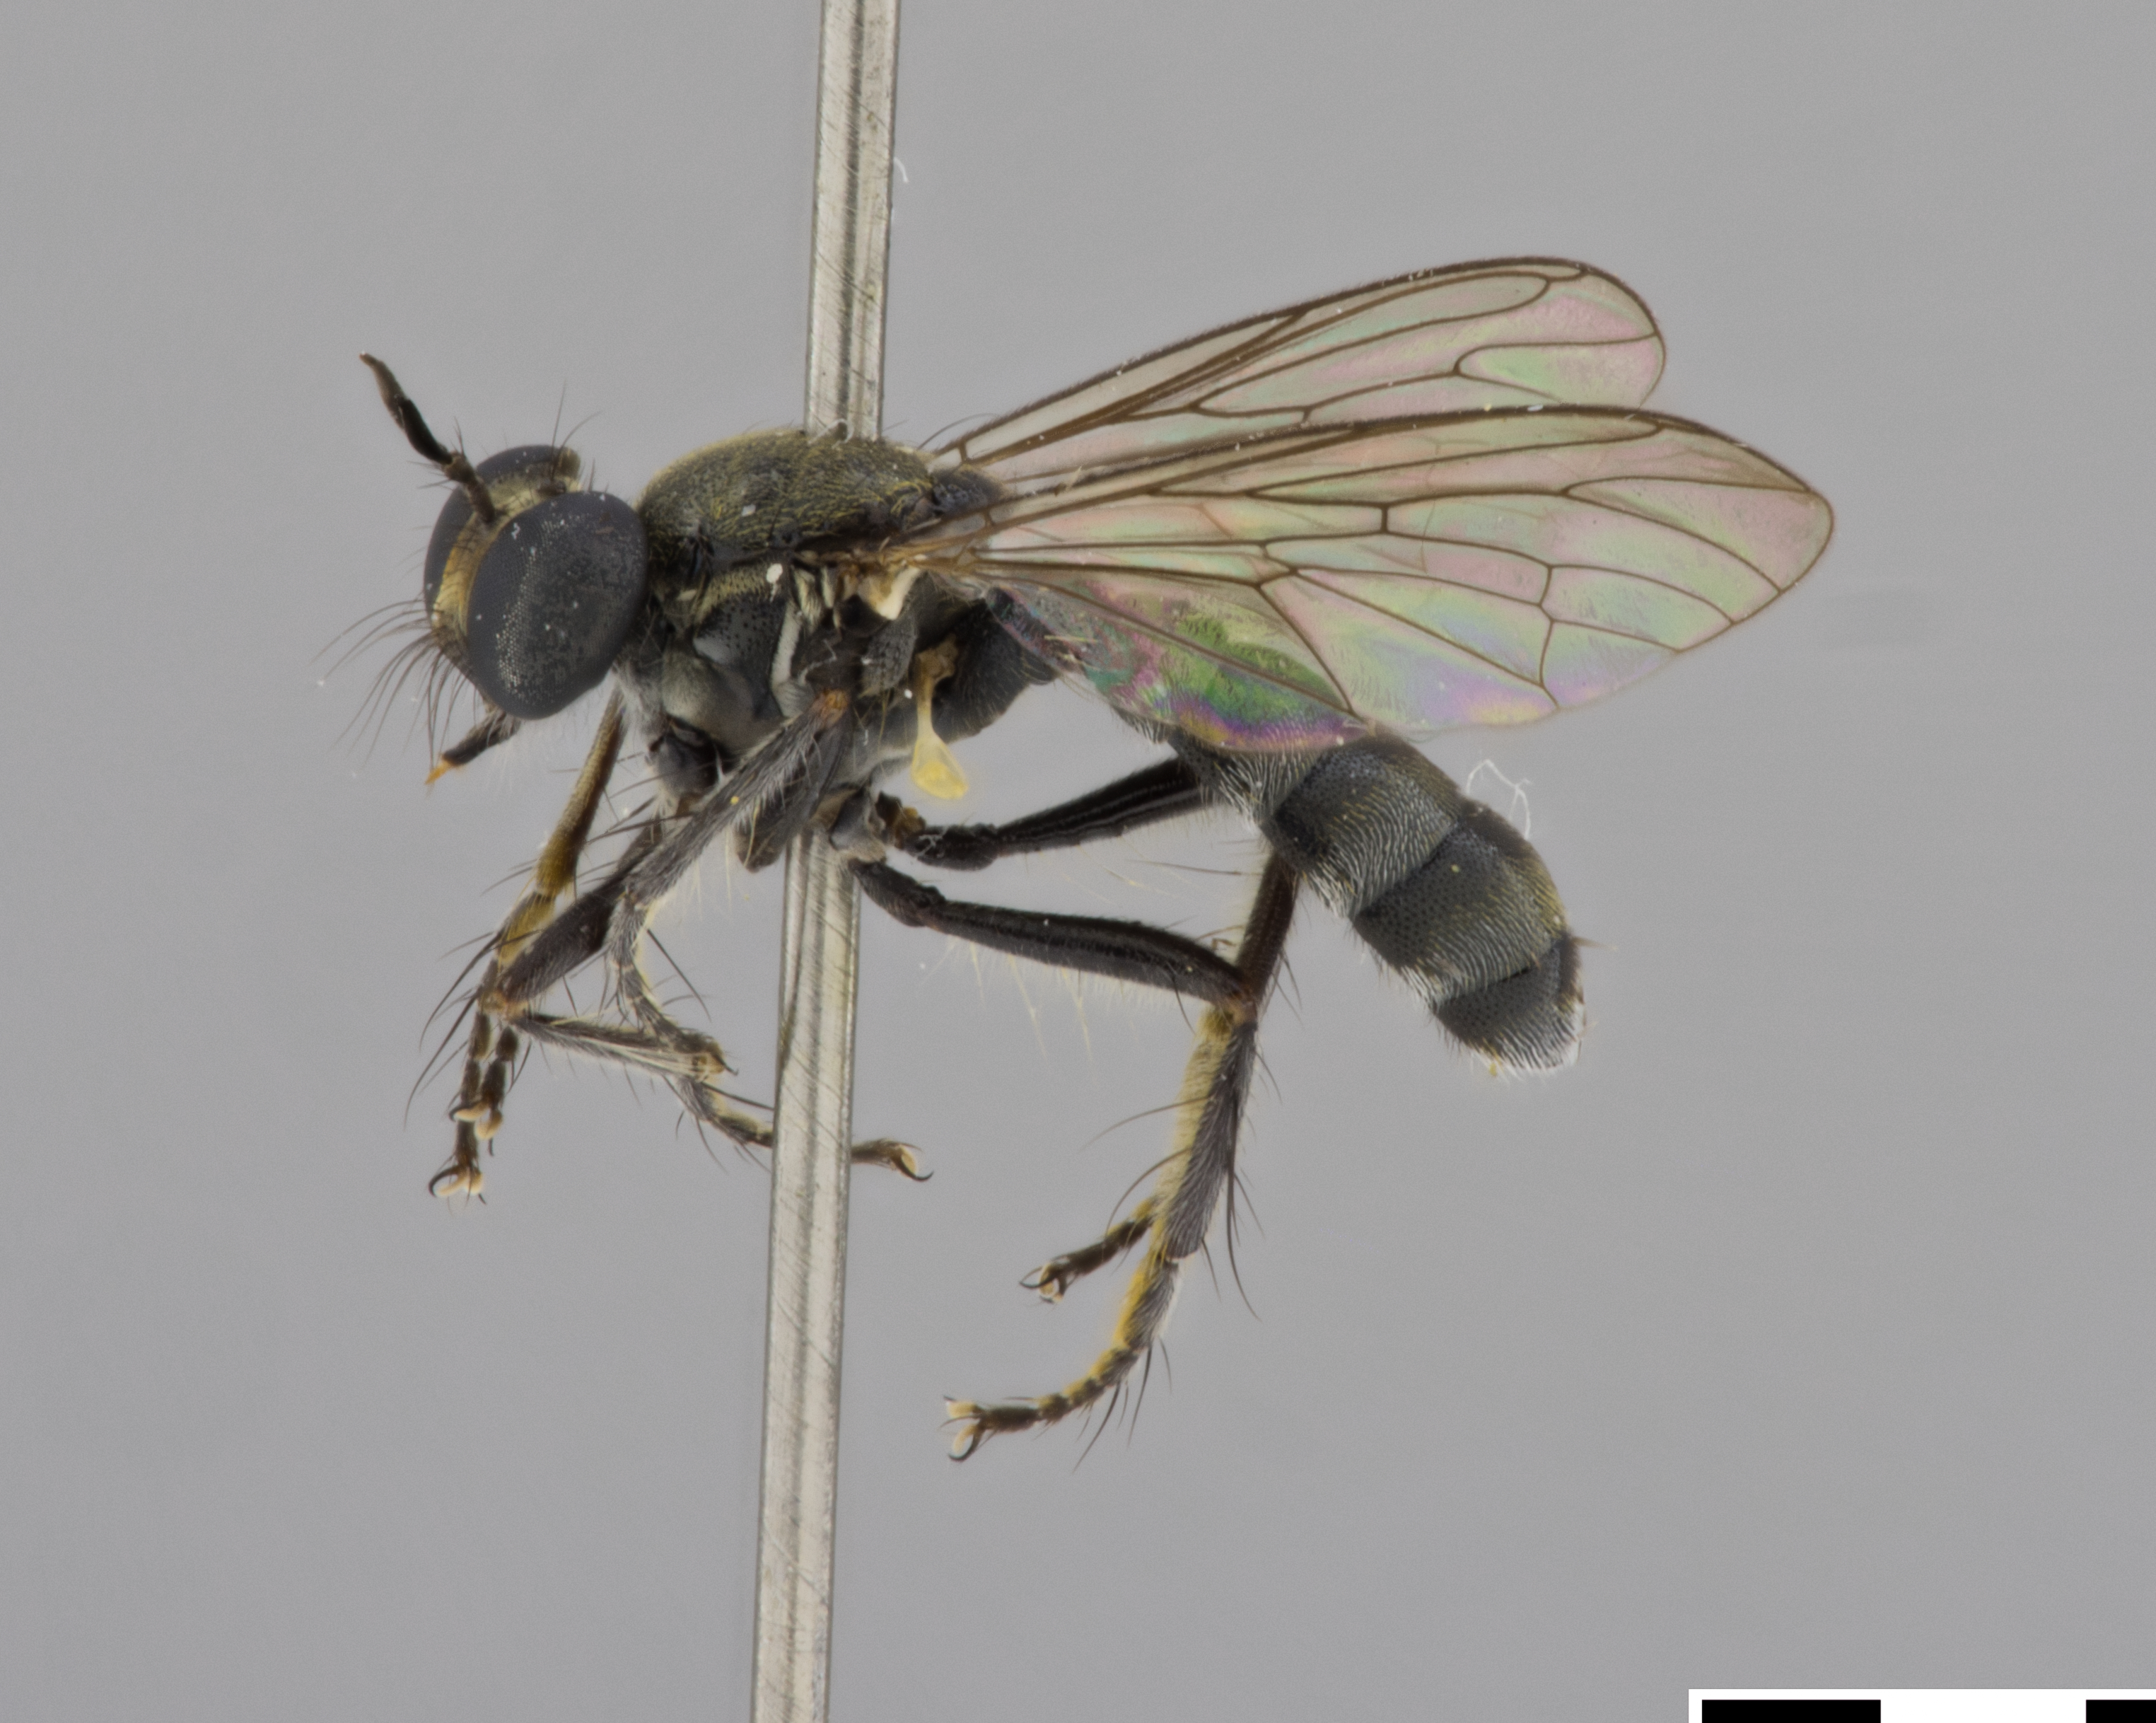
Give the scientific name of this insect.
Atoniomyia ancylocera
